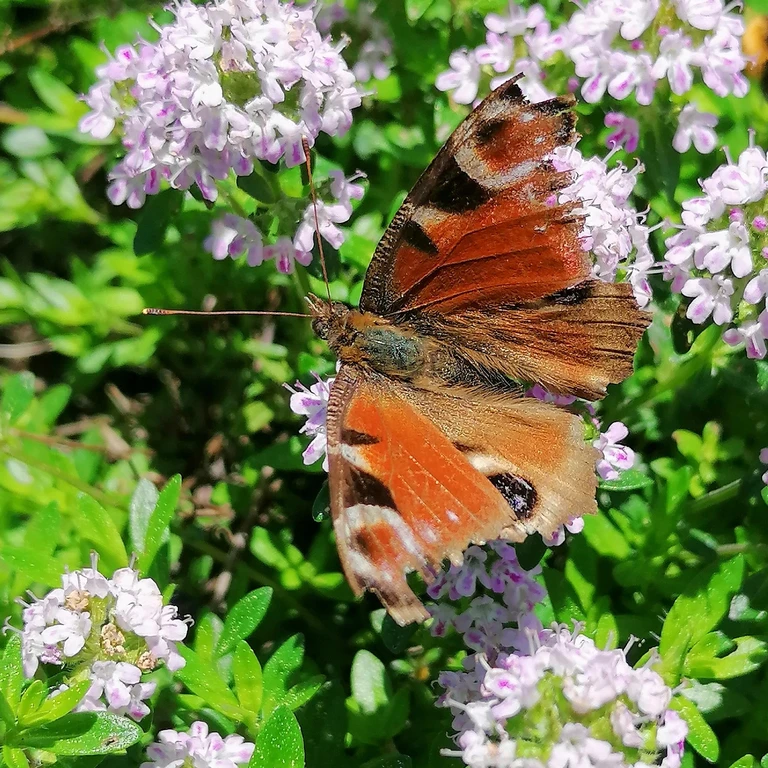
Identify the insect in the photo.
Aglais io
